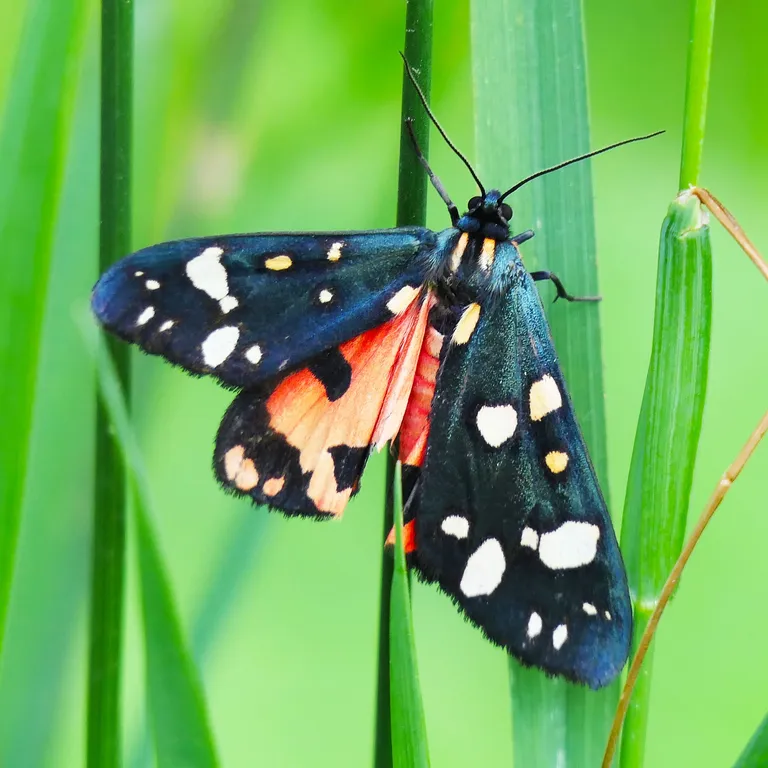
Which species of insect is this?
Callimorpha dominula
